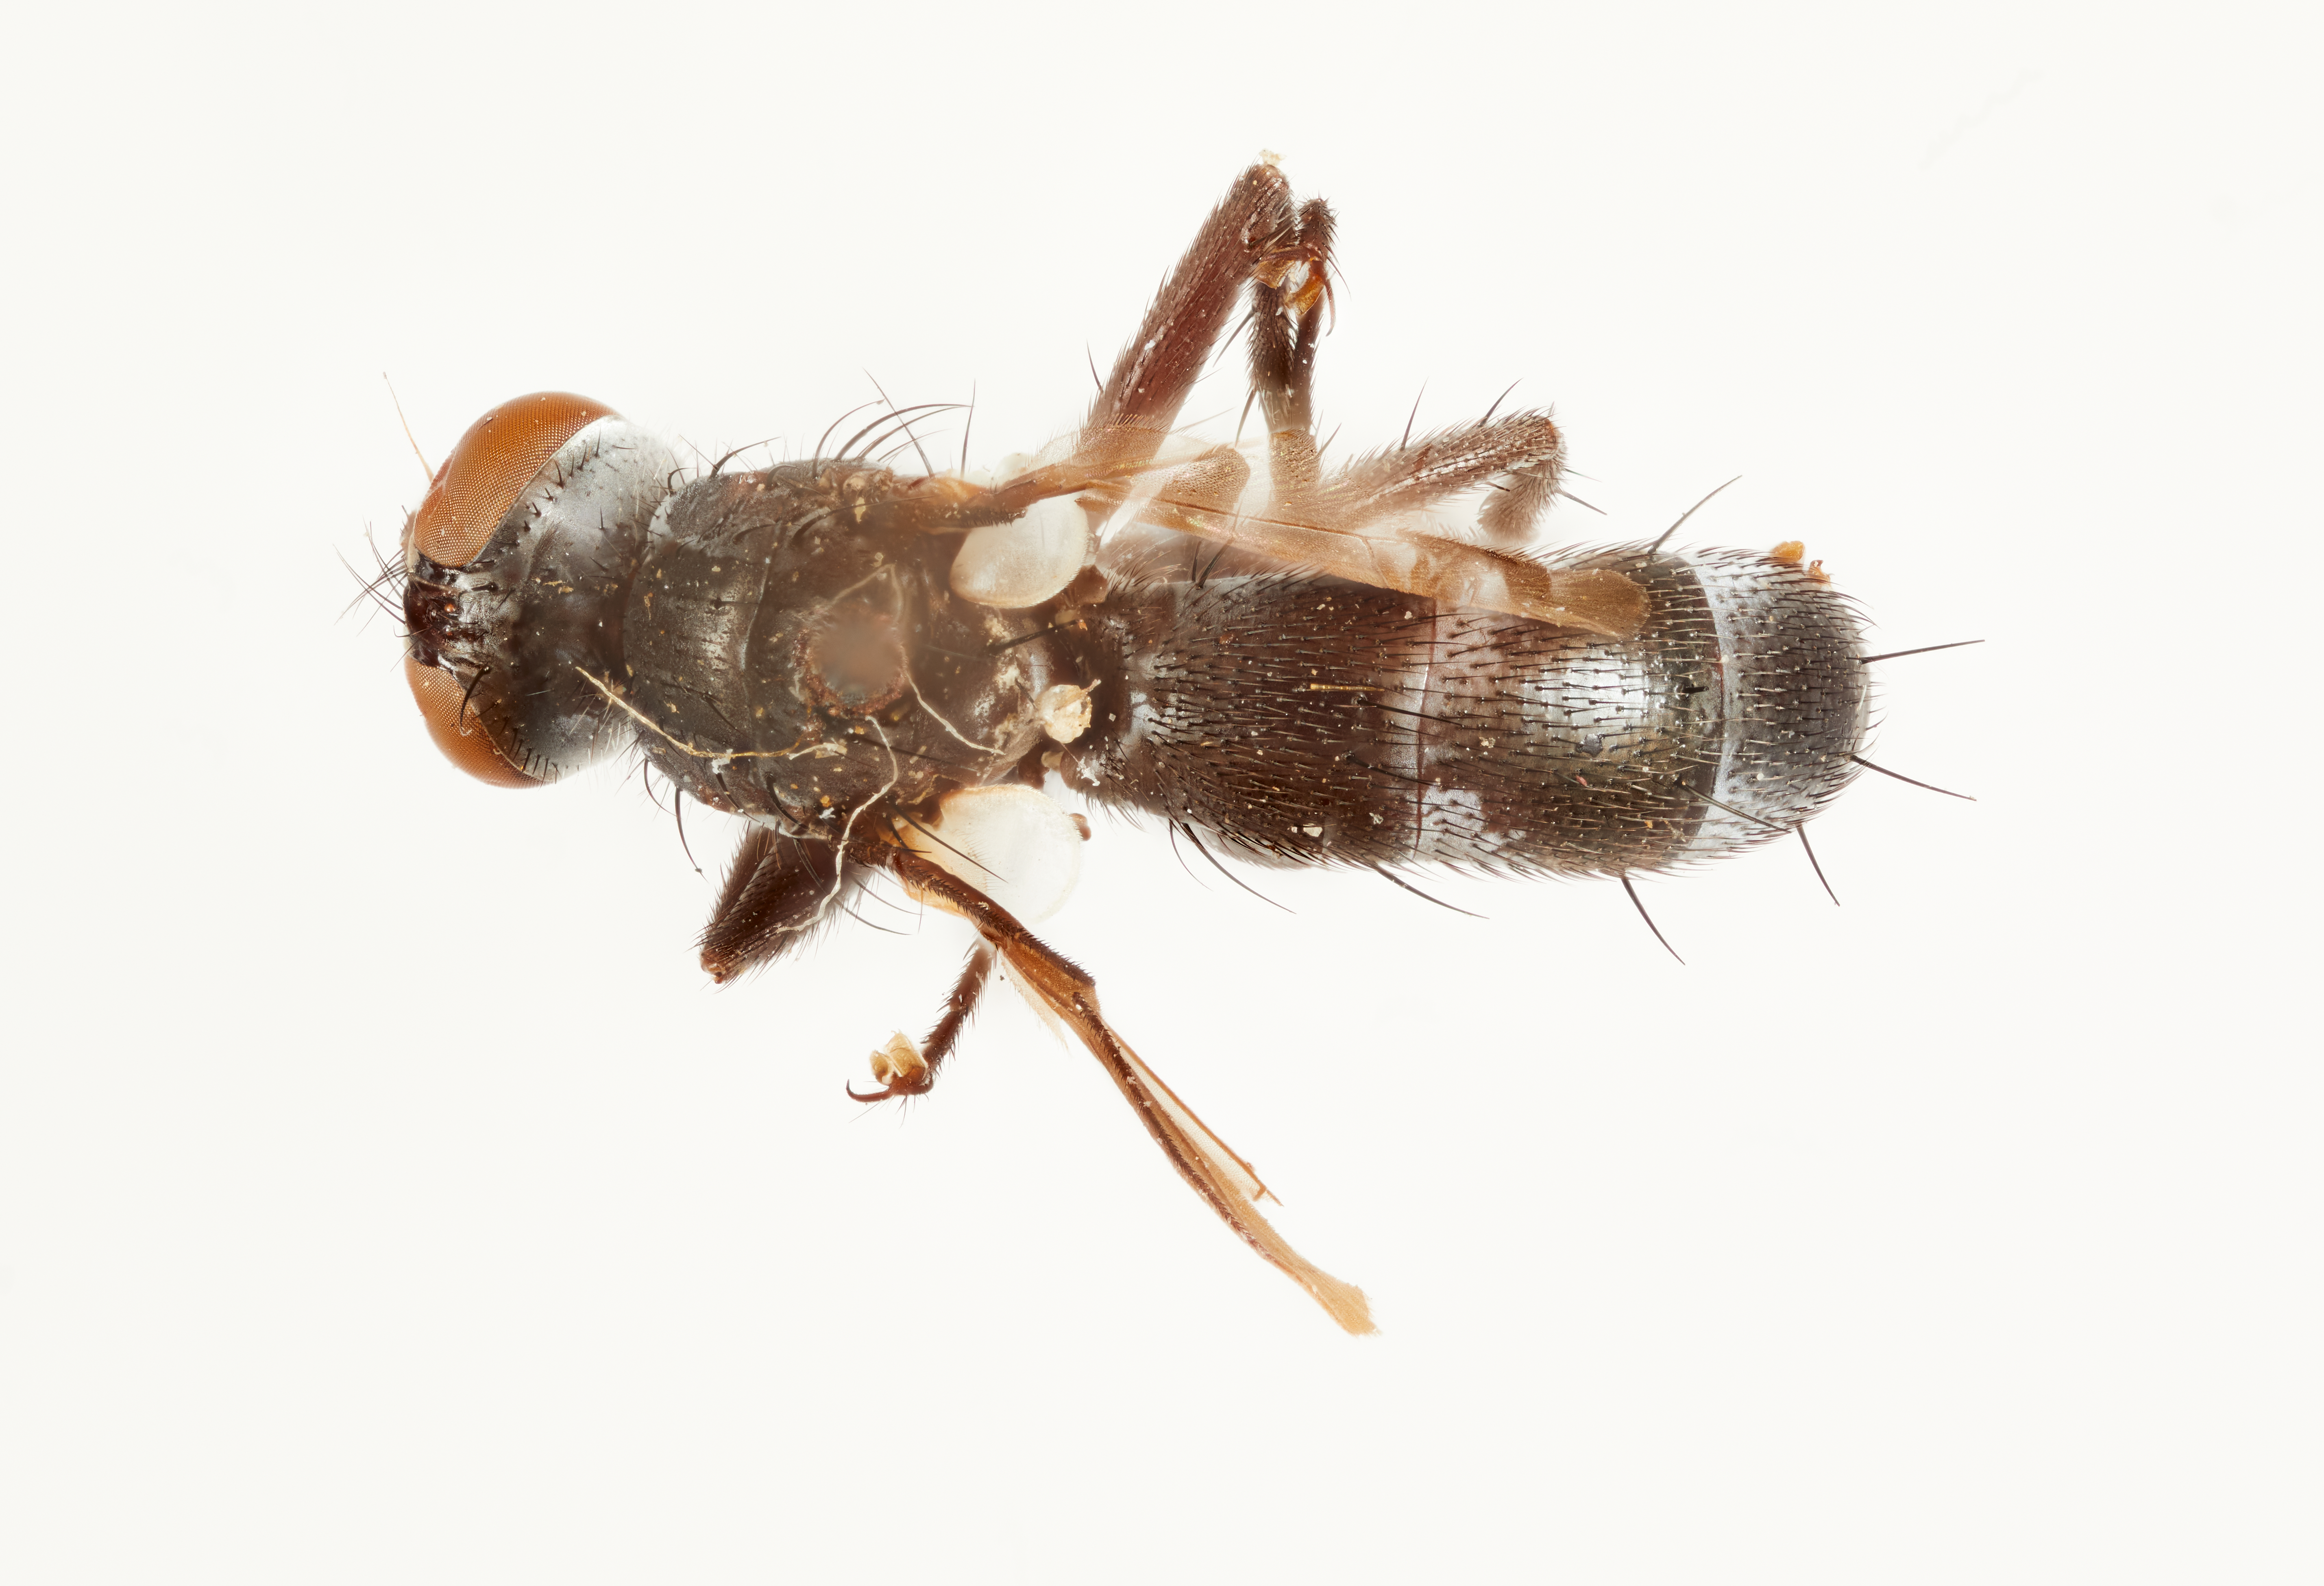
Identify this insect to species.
Cylindromyia pusilla
